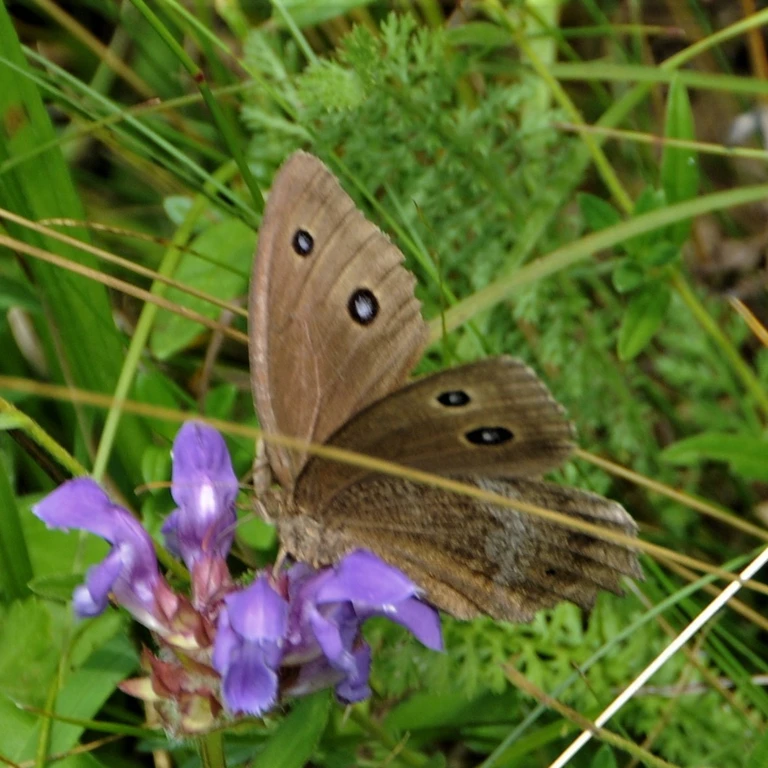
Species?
Minois dryas
